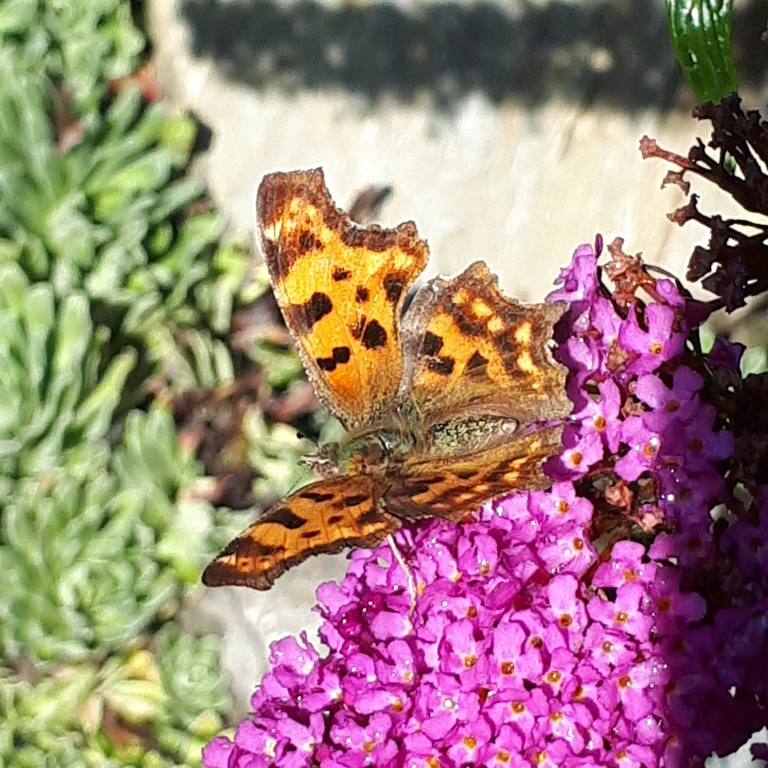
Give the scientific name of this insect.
Polygonia c-album
